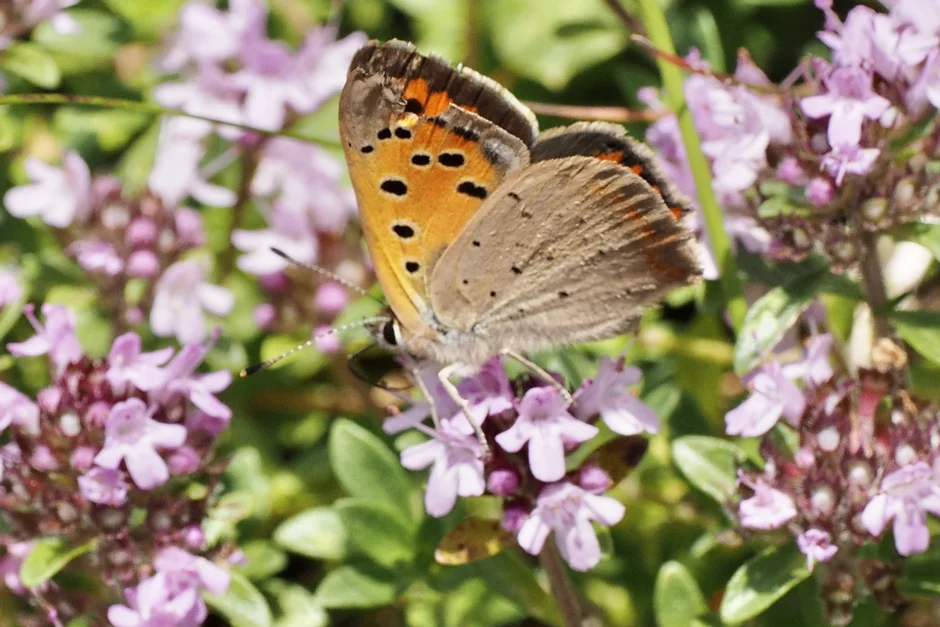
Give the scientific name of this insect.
Lycaena phlaeas
